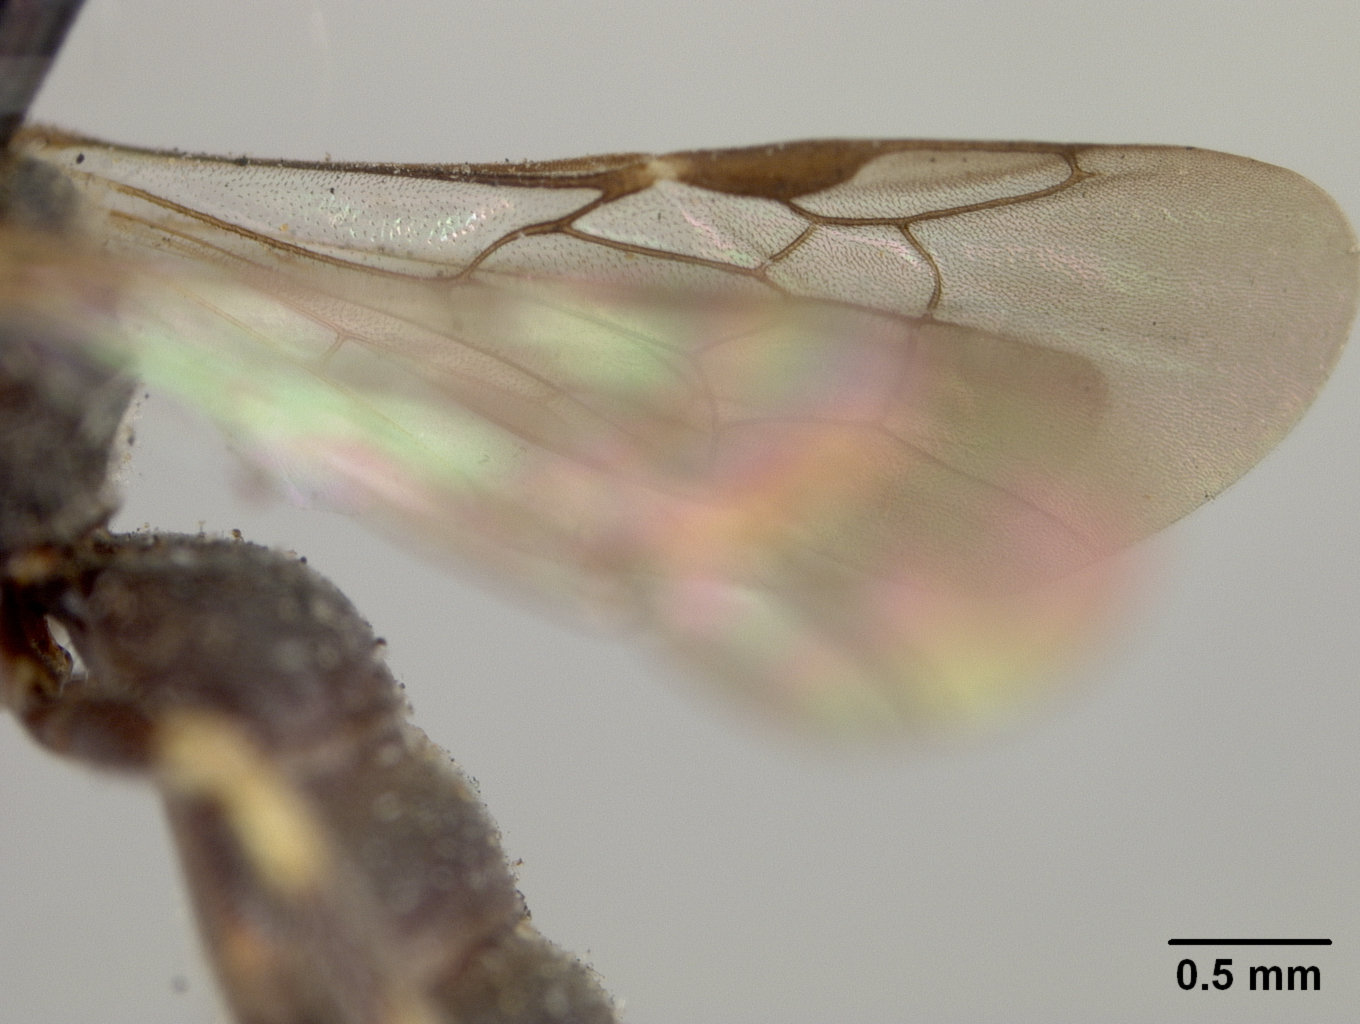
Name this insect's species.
Panurginus nebrascensis
